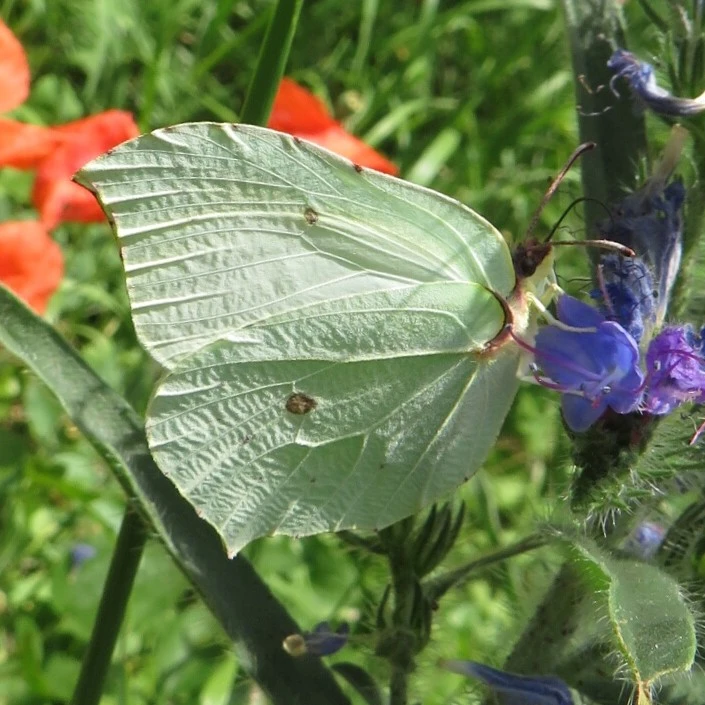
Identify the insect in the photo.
Gonepteryx rhamni
